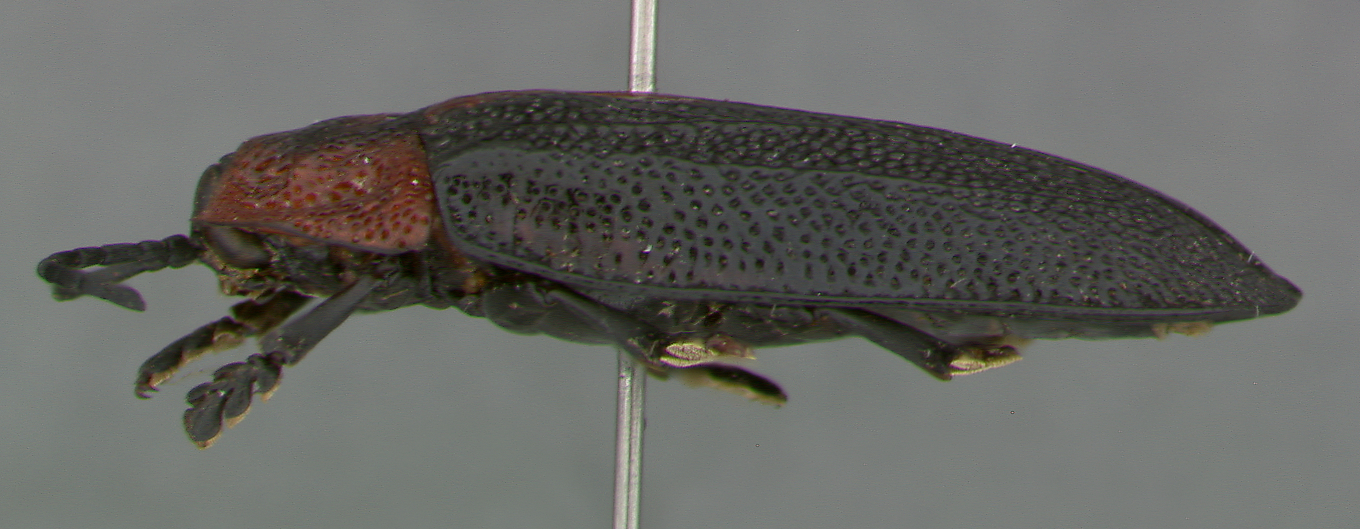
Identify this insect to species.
Platyauchenia ruficollis
